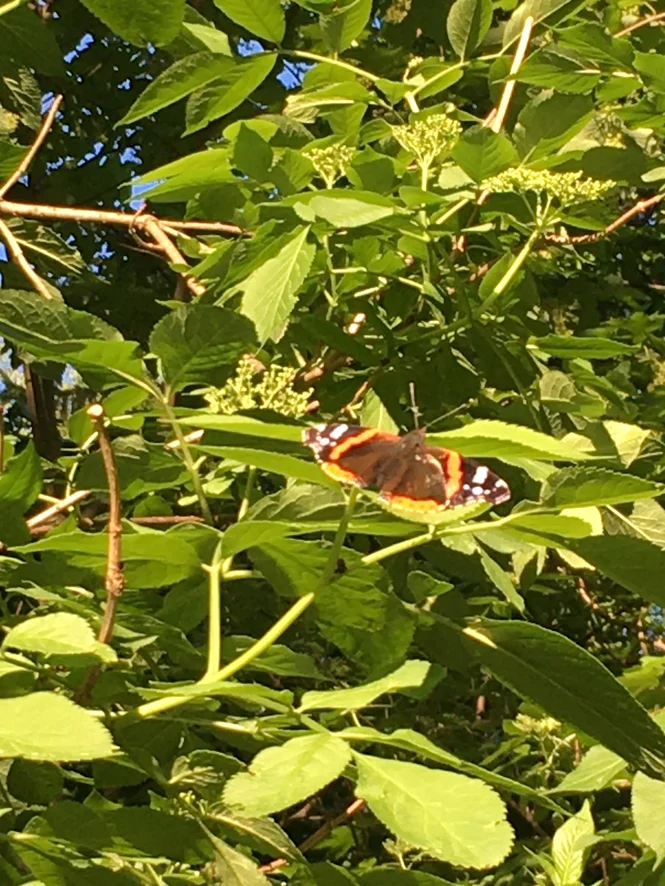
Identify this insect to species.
Vanessa atalanta
